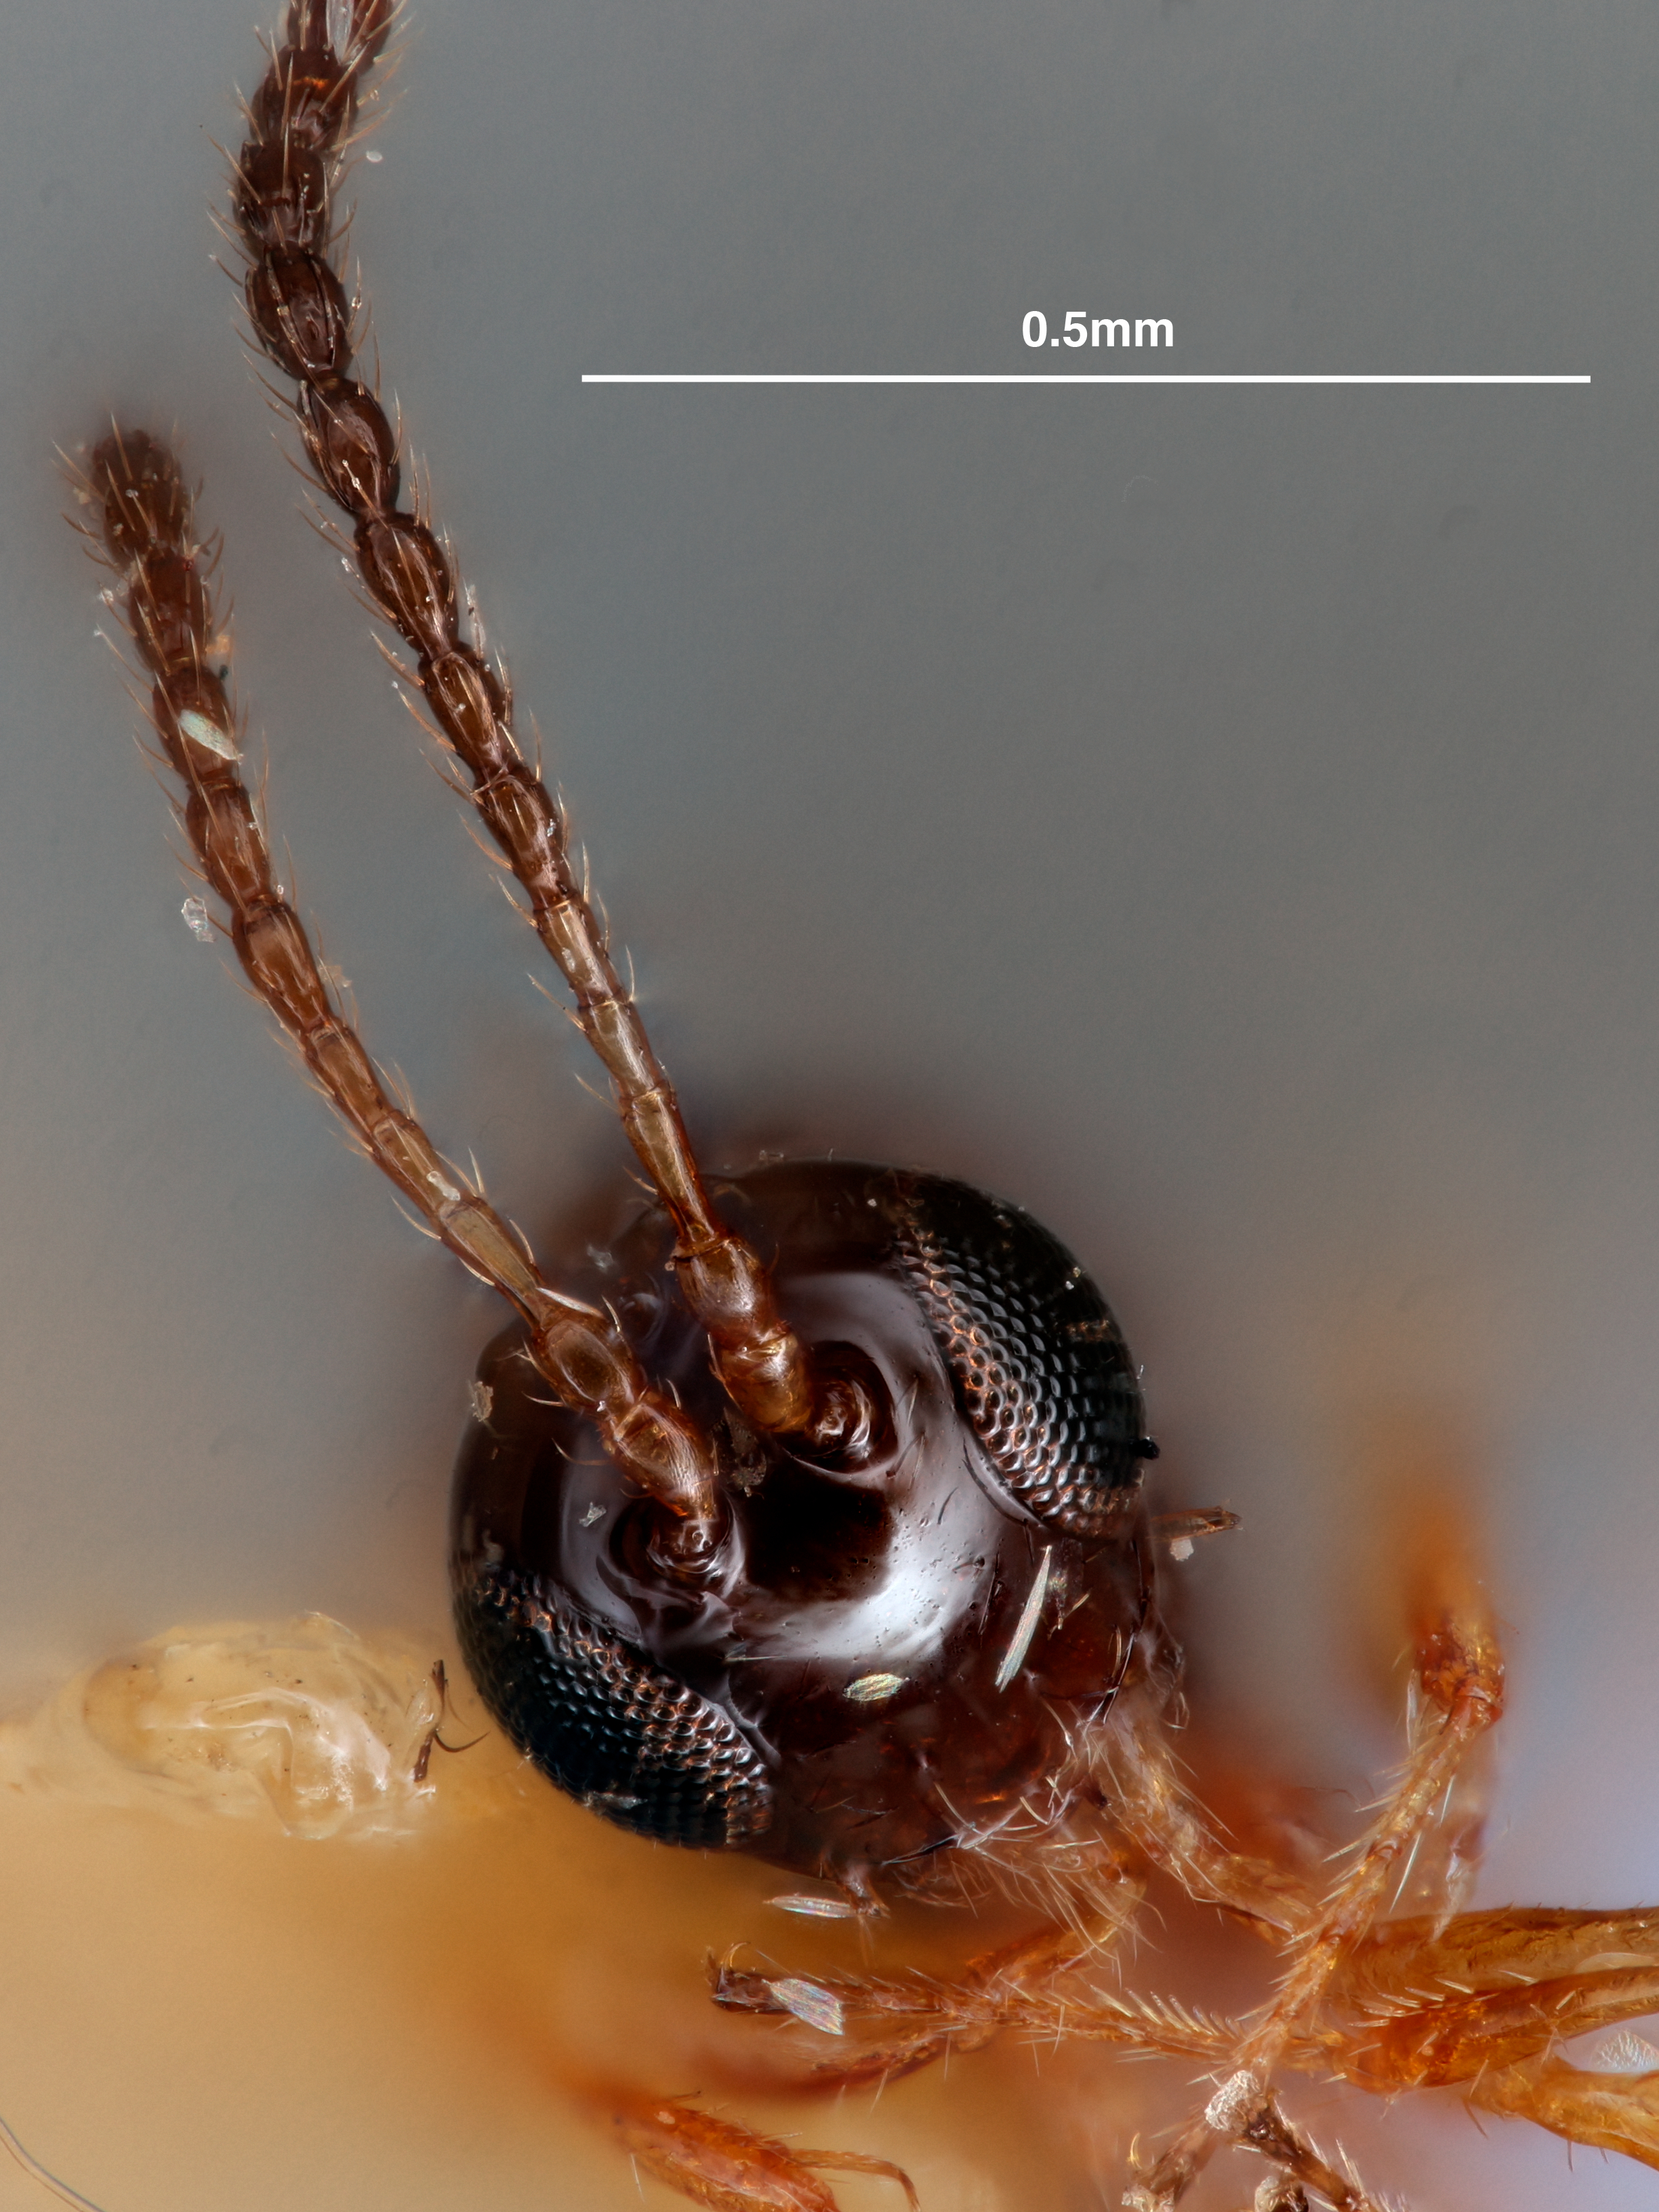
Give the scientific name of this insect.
Pseudeucoila vulgaris
